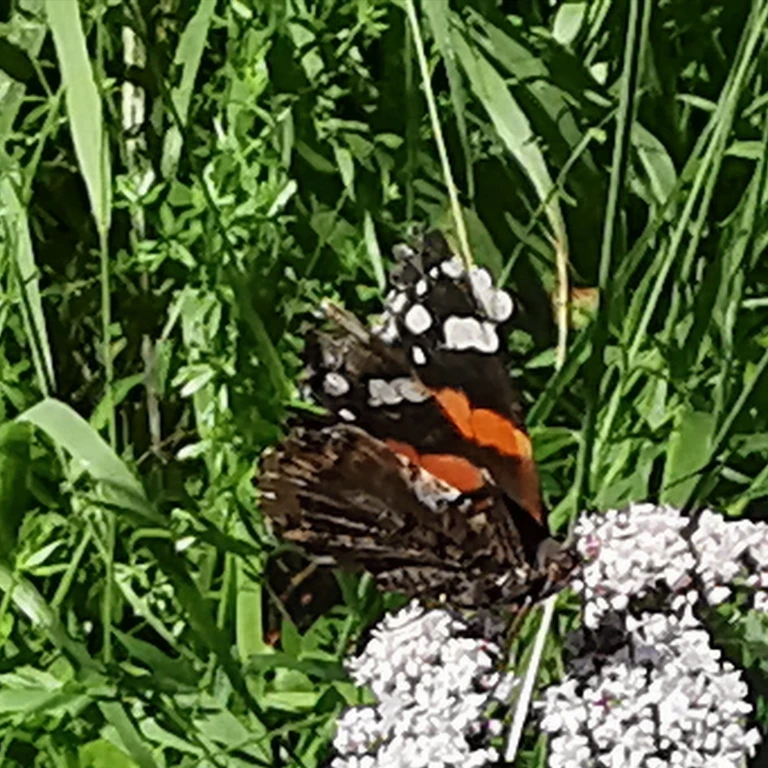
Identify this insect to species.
Vanessa atalanta
